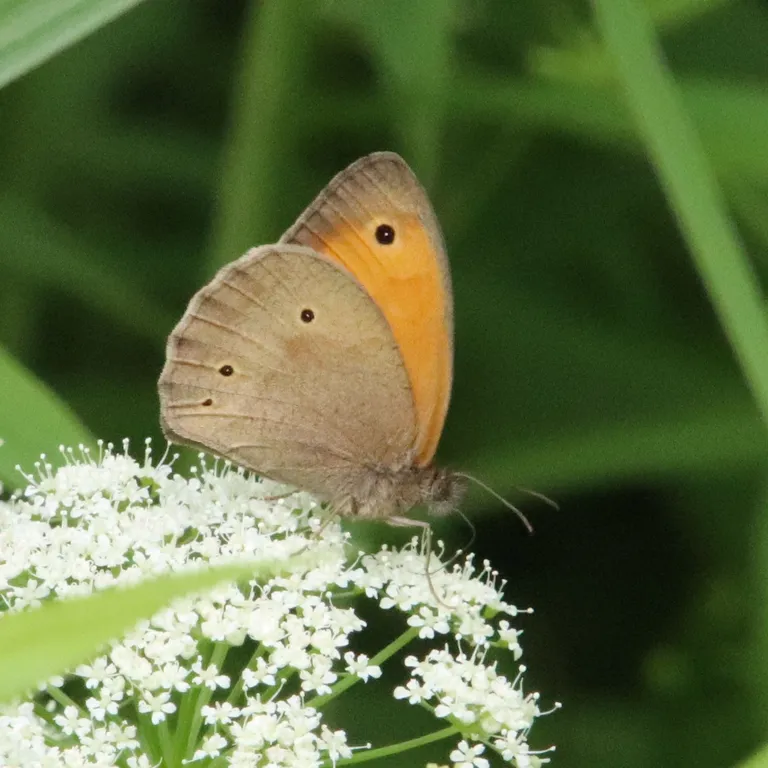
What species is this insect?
Maniola jurtina
